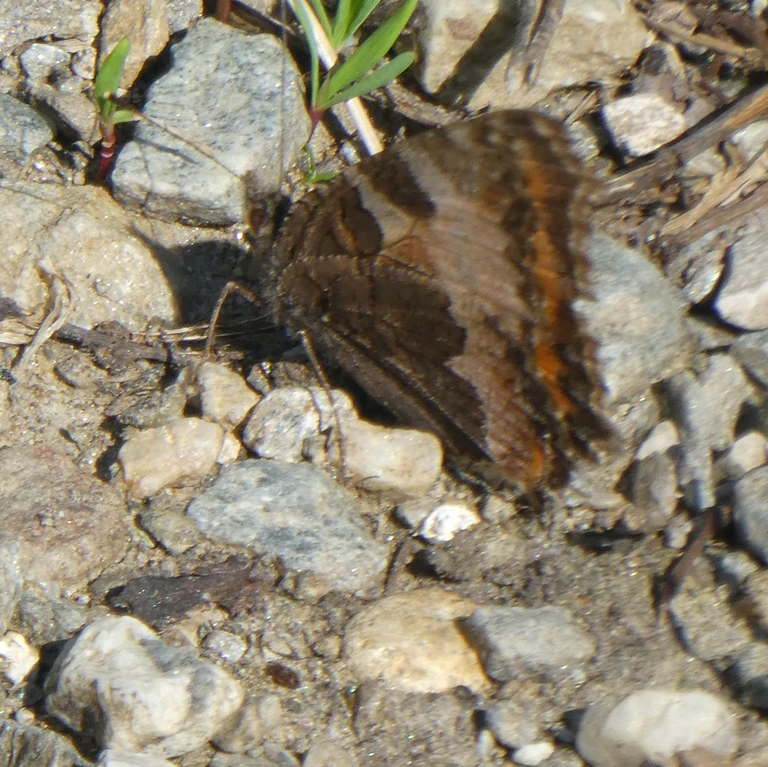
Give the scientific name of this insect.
Aglais urticae
